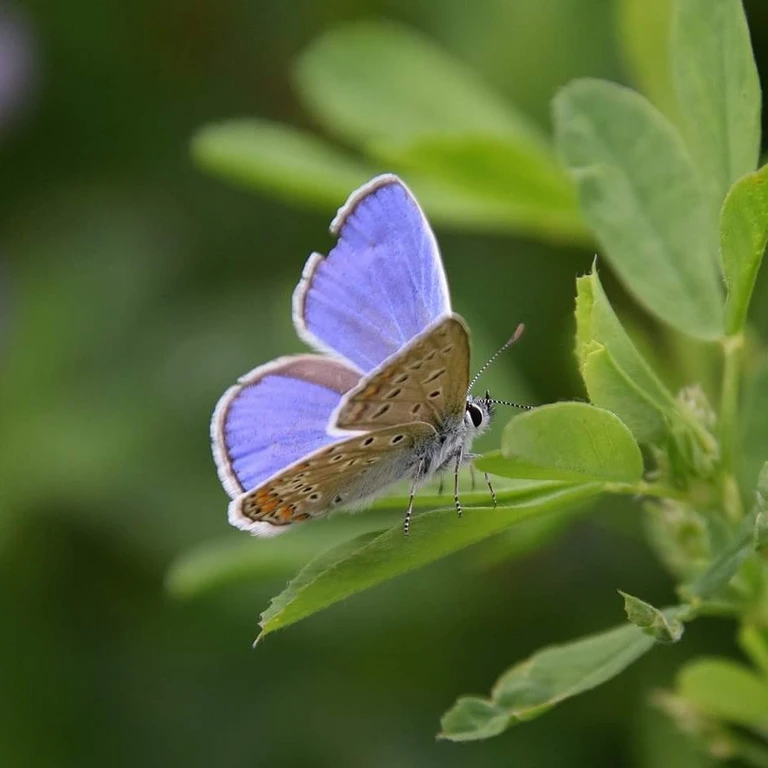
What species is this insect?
Polyommatus icarus
